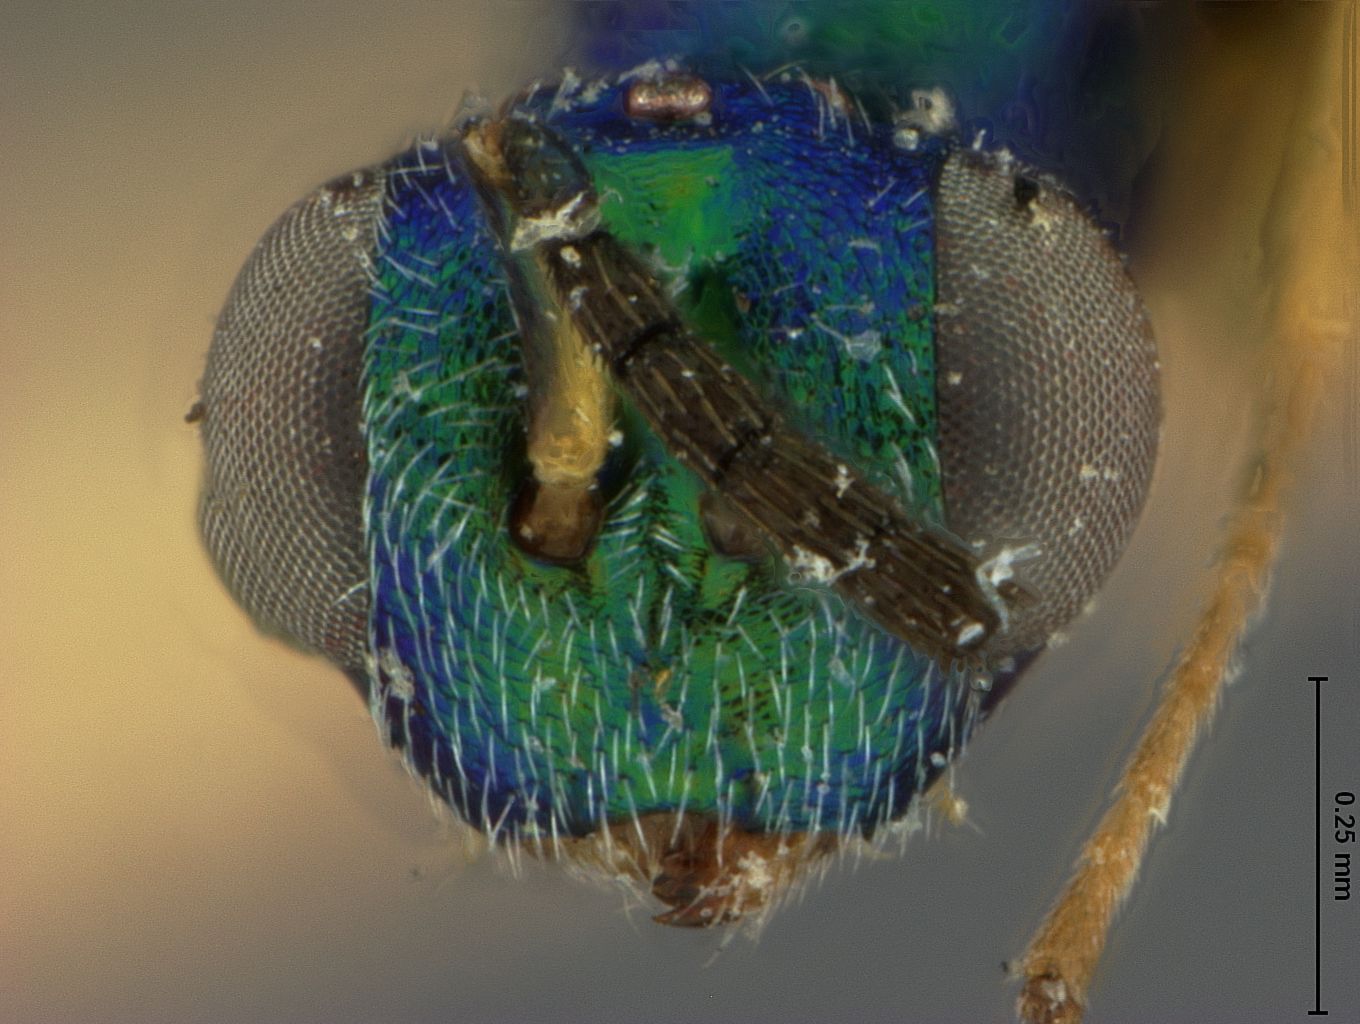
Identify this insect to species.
Torymus rudbeckiae
